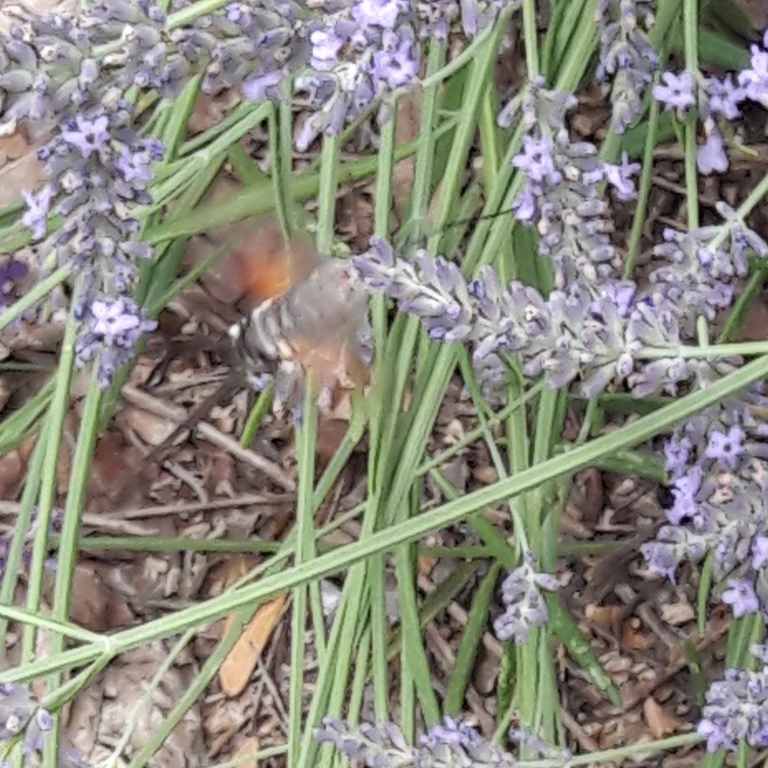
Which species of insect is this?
Macroglossum stellatarum
